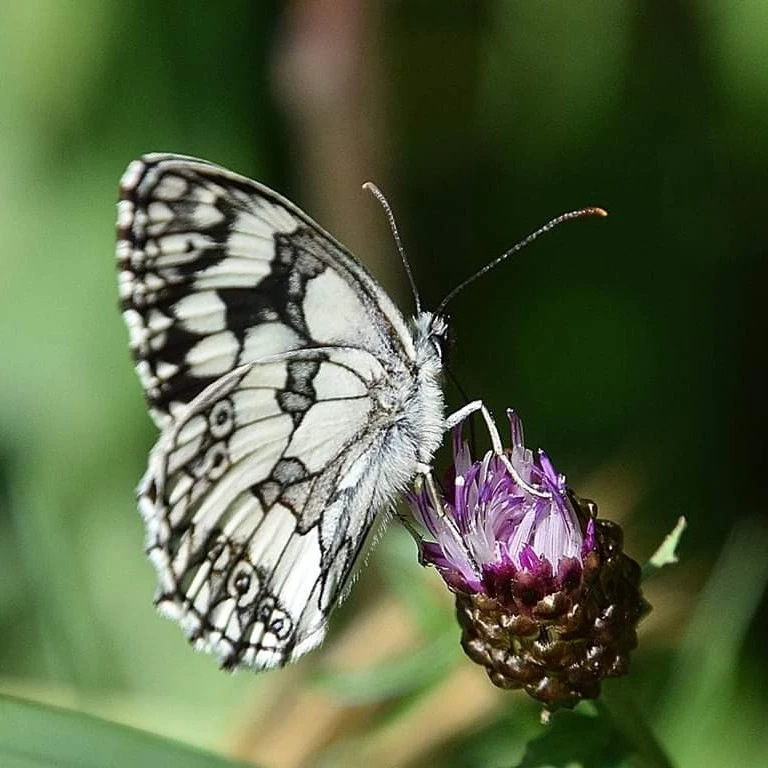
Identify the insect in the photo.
Melanargia galathea
